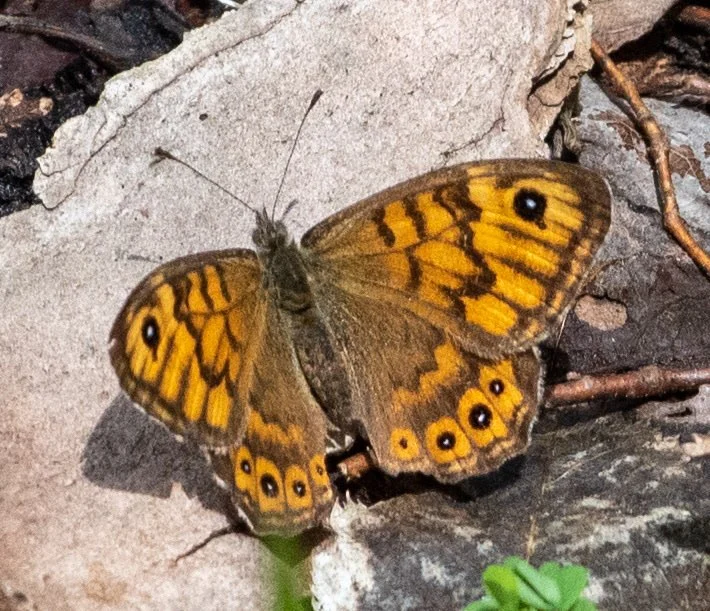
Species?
Lasiommata megera (also Pararge megera)
